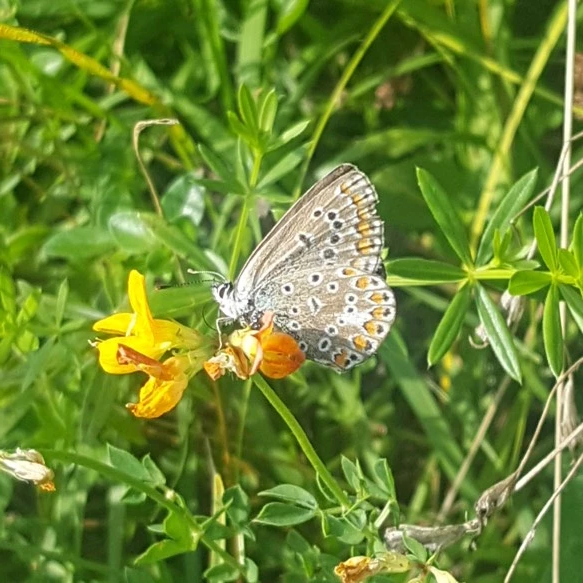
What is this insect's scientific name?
Polyommatus icarus
